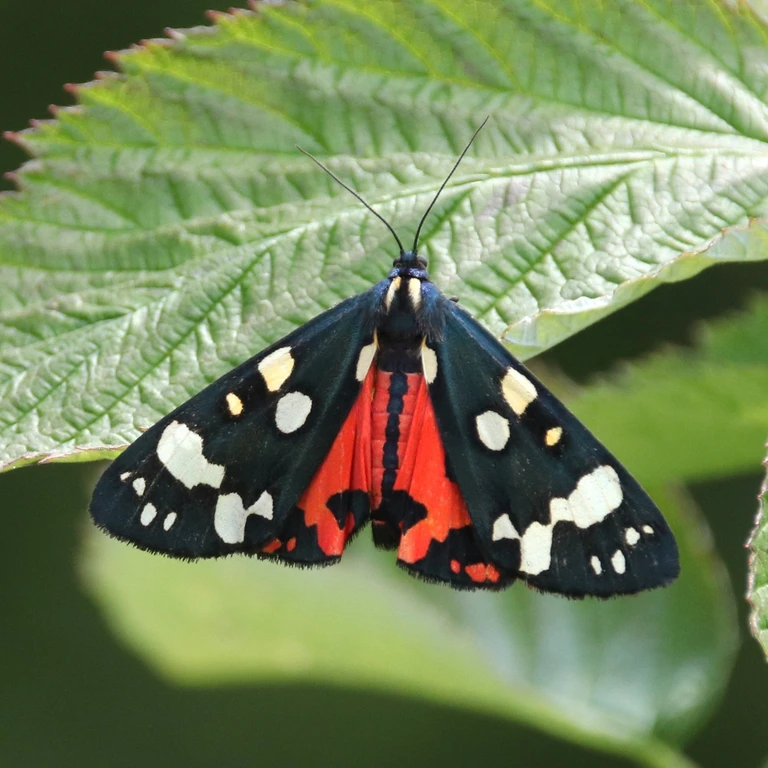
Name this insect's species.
Callimorpha dominula
